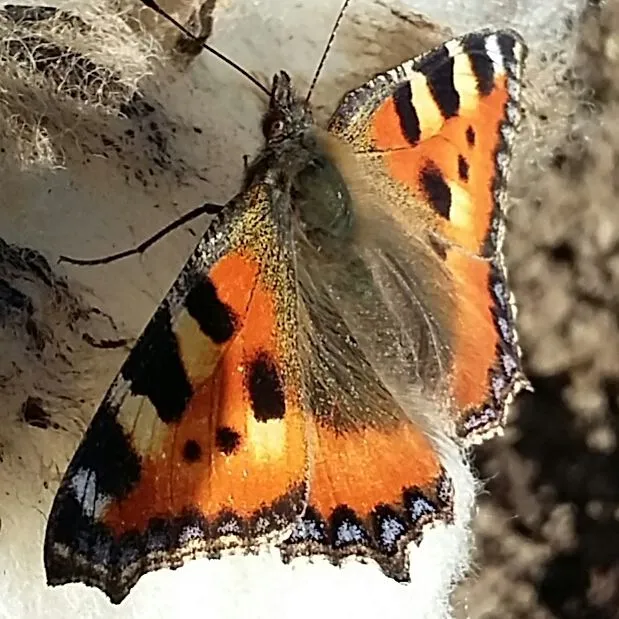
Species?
Aglais urticae
